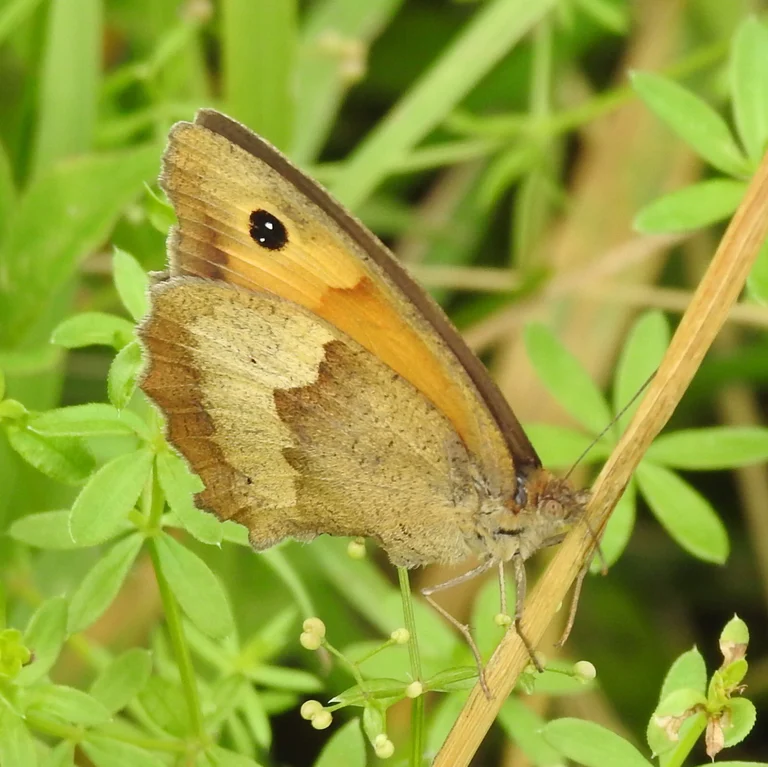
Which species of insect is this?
Maniola jurtina
